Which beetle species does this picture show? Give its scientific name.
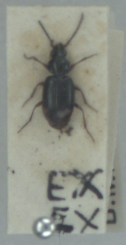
Bembidion biguttatum
